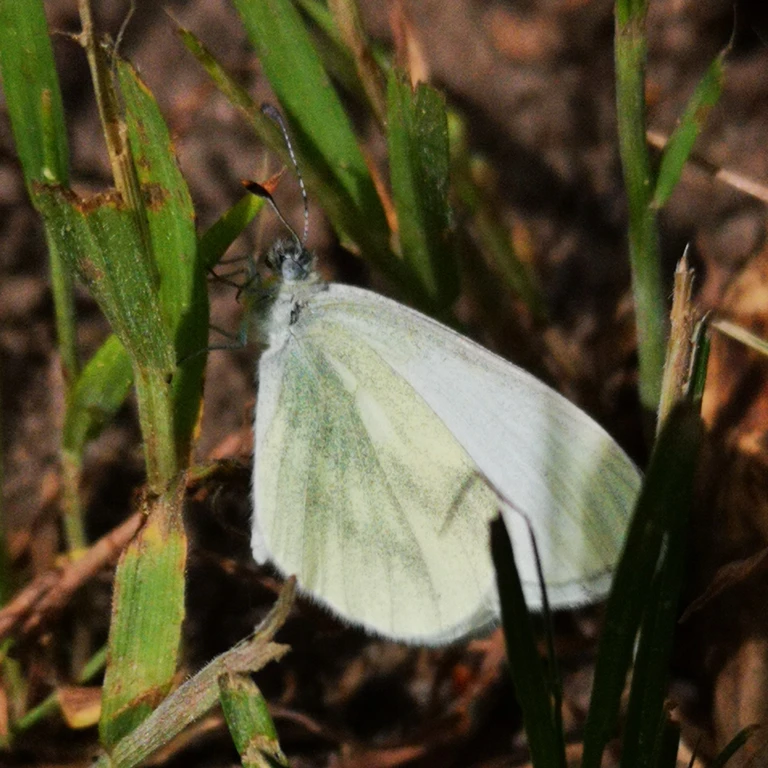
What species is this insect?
Leptidea sinapis/juvernica
